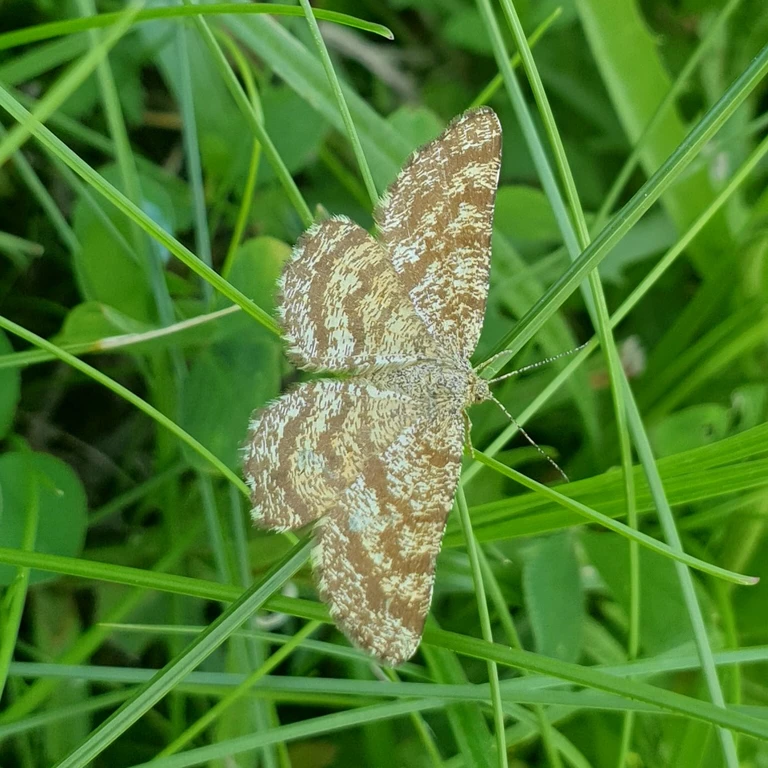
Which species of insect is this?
Ematurga atomaria
